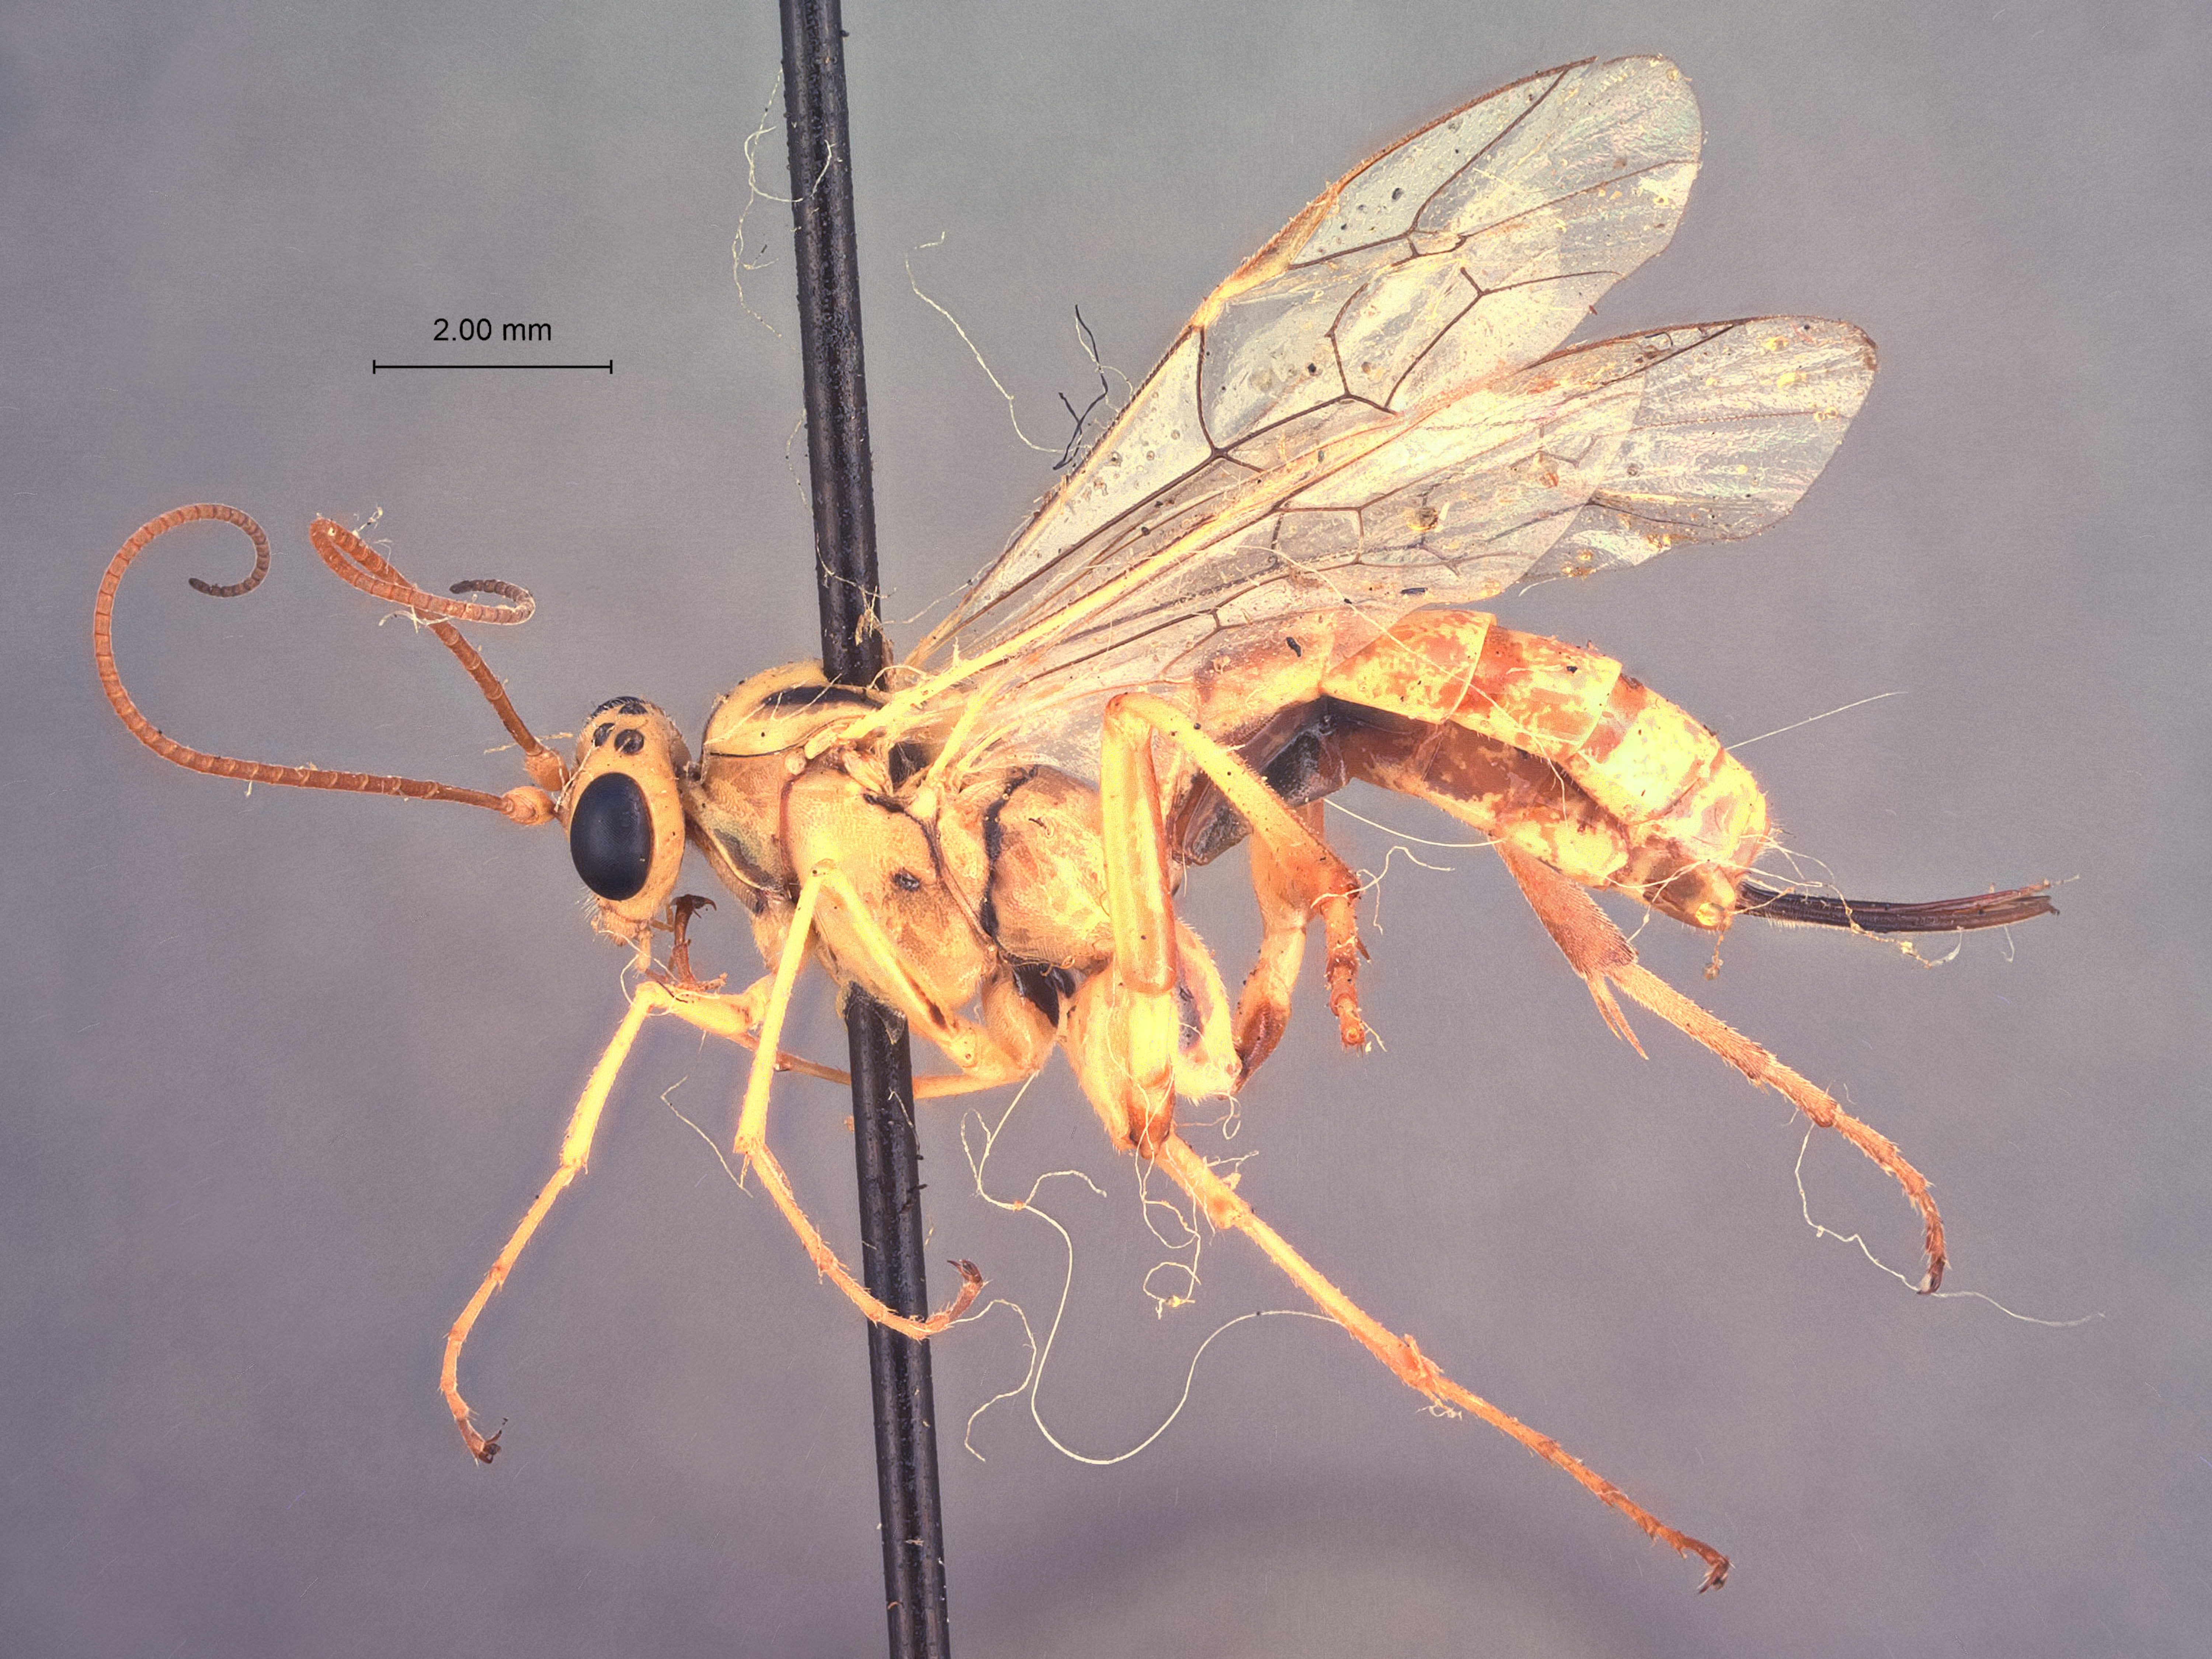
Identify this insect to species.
Exetastes pallidus
